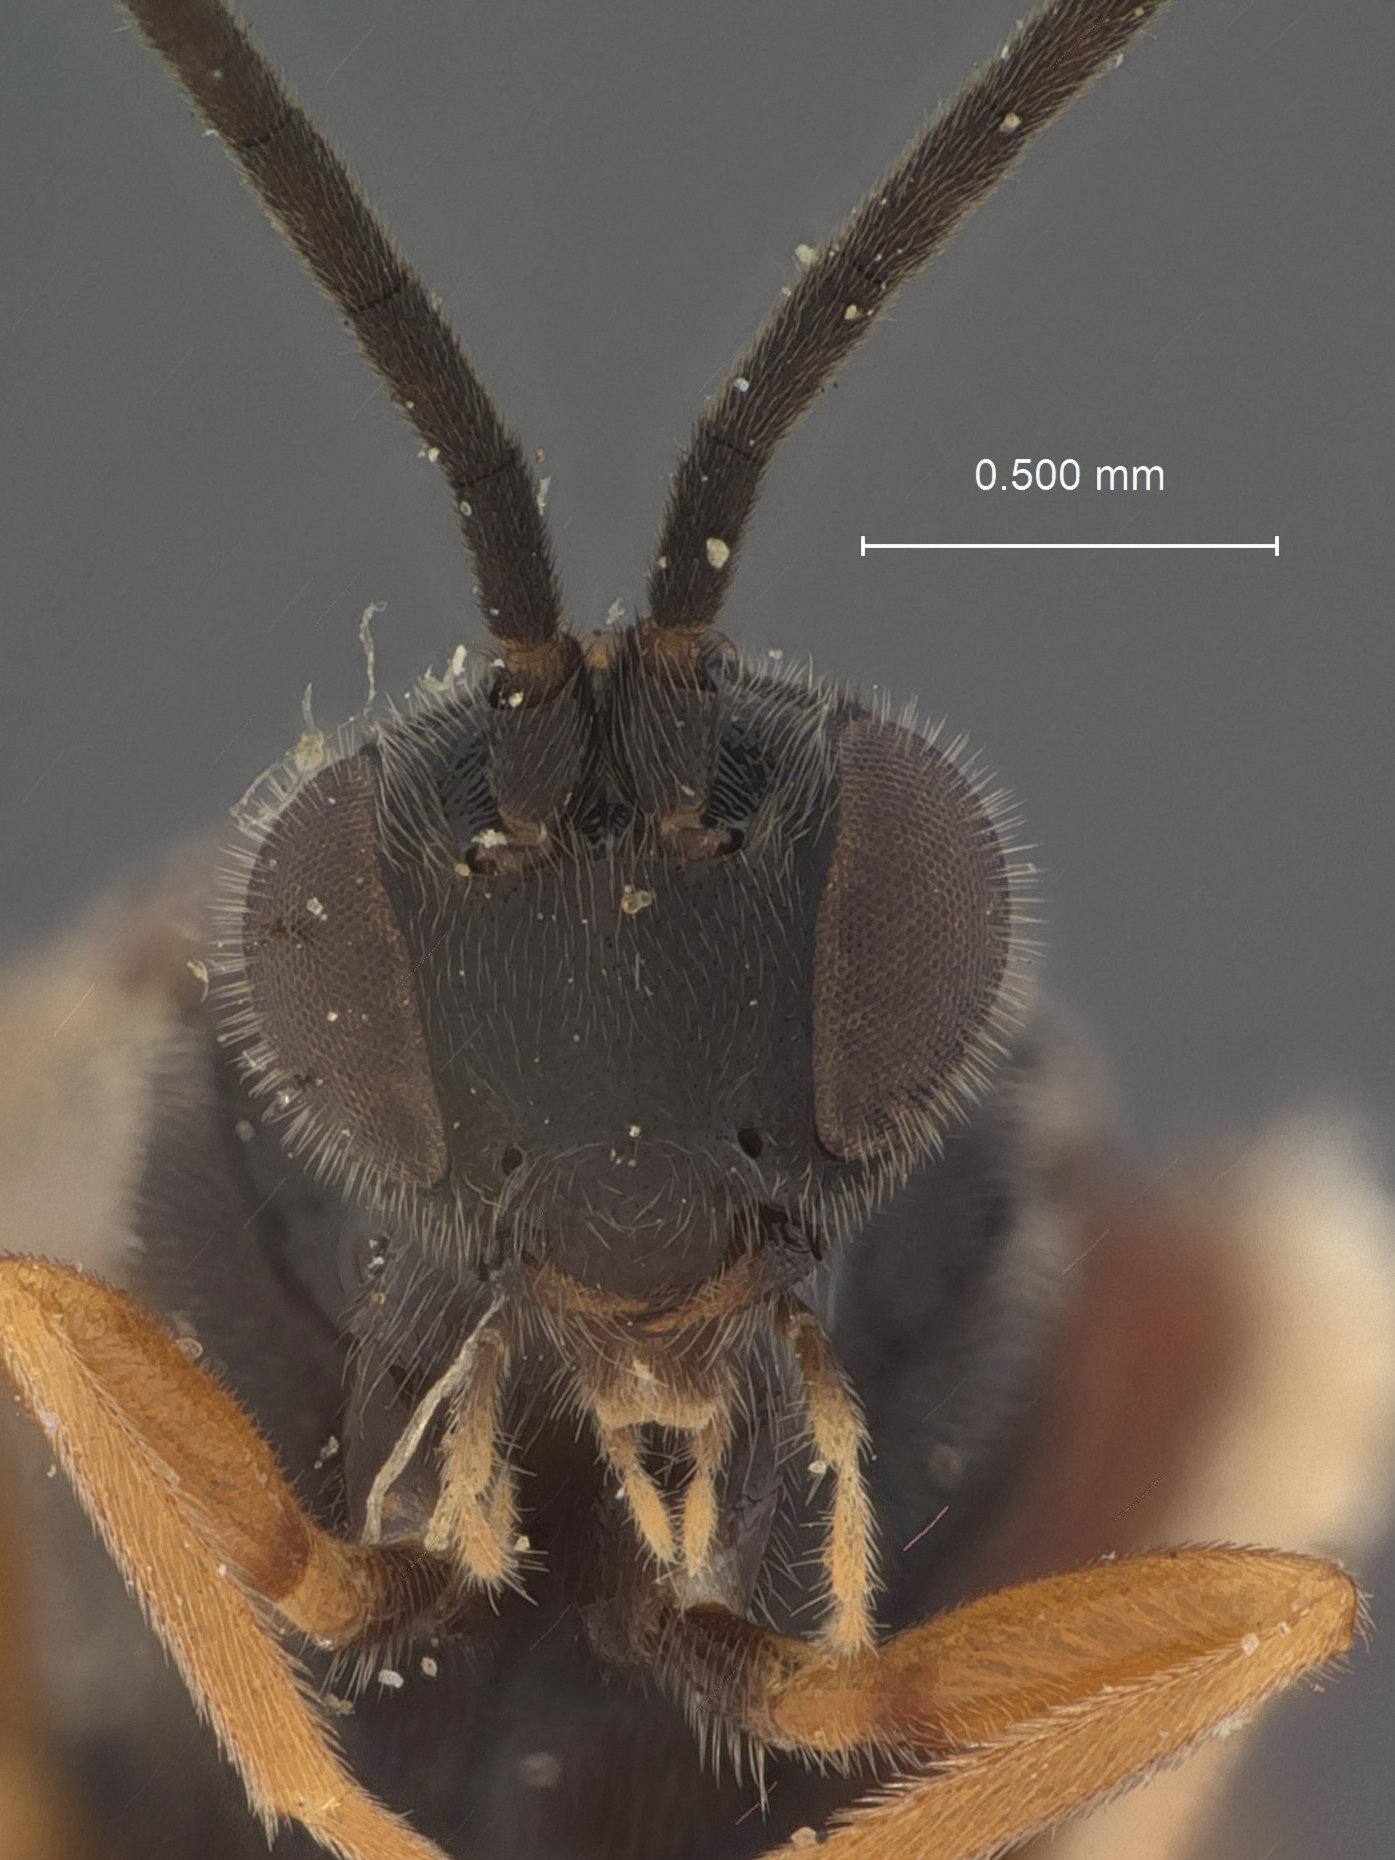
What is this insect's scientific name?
Microgaster phthorimaeae
